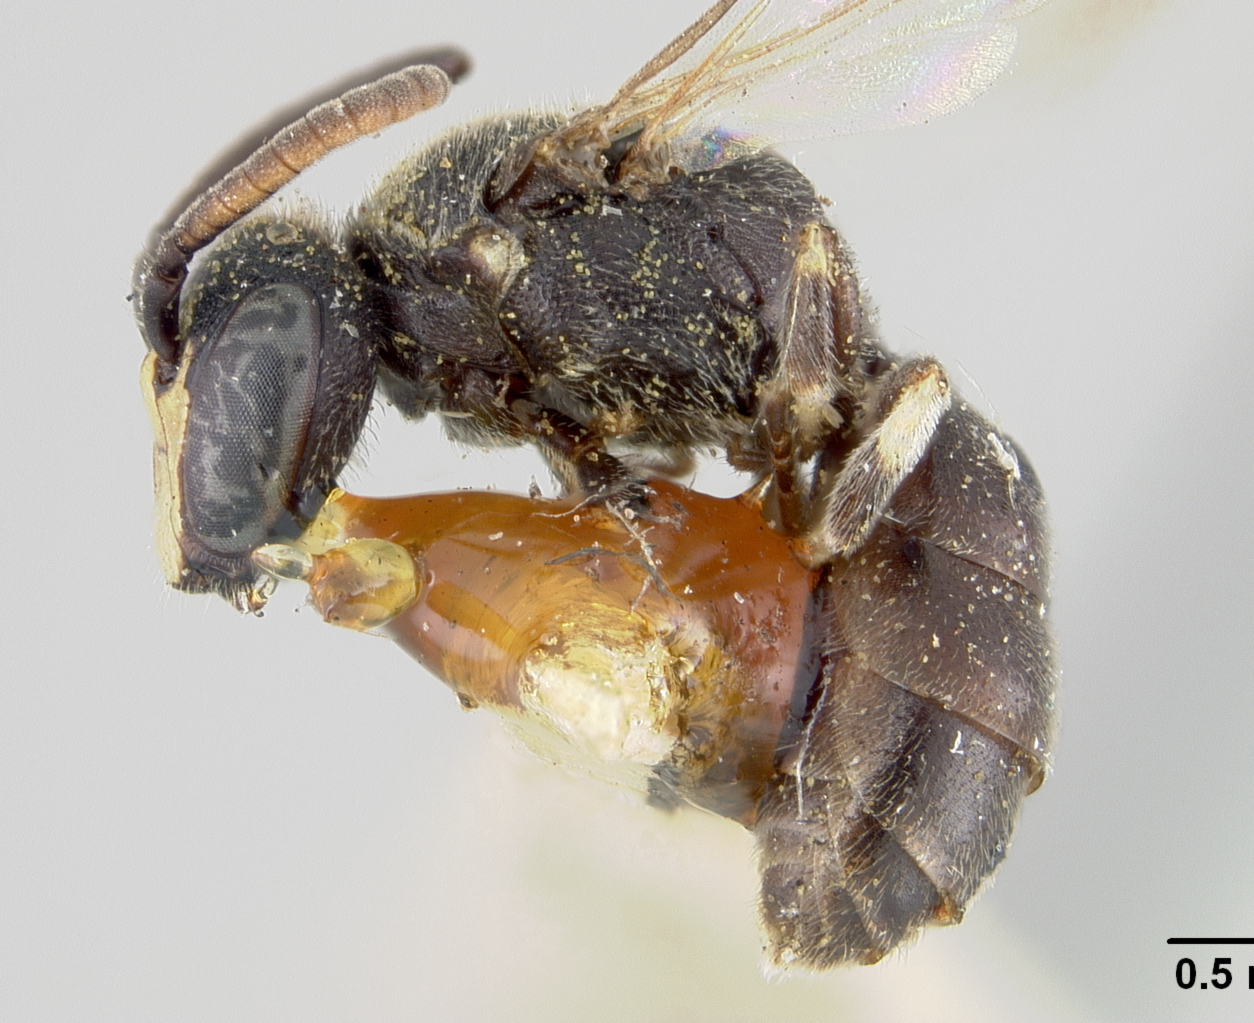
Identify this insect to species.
Prosopis telepora
